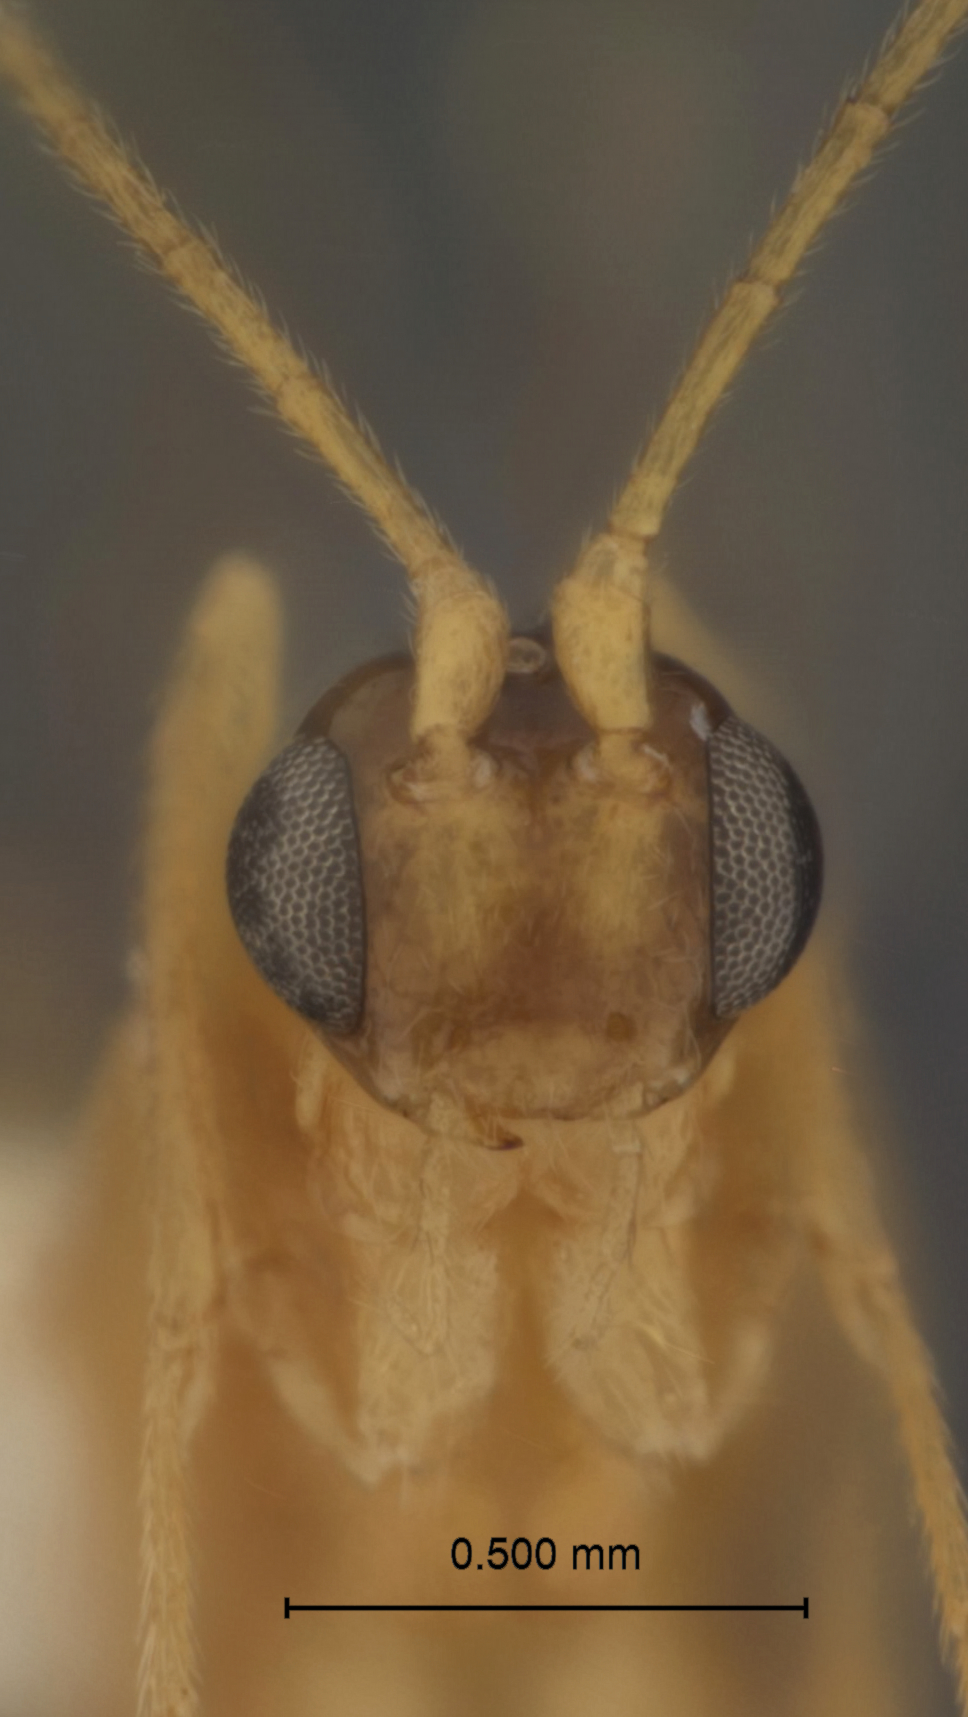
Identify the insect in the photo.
Macrocentrus prolificus
